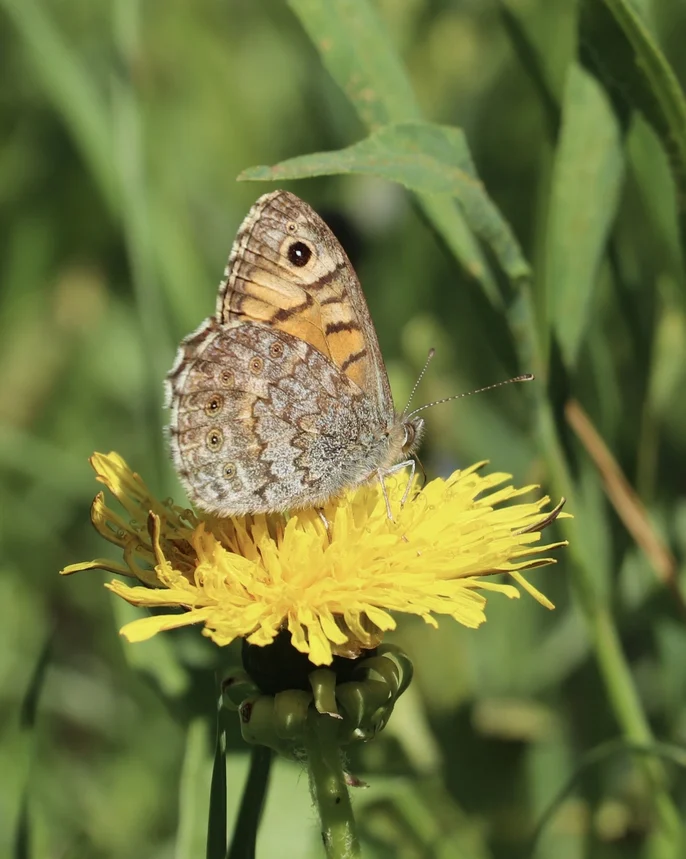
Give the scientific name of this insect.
Lasiommata megera (also Pararge megera)
